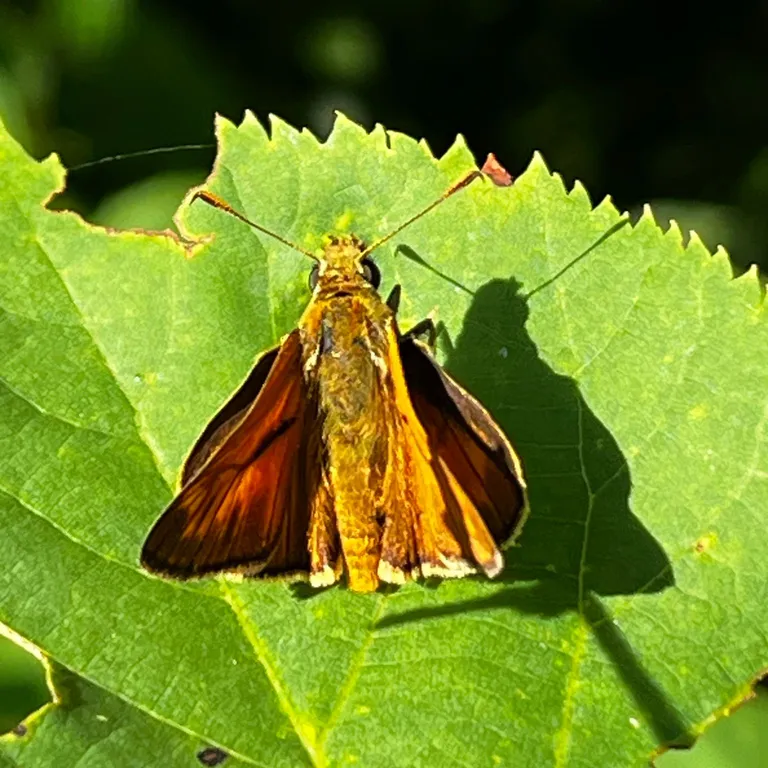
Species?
Ochlodes sylvanus (also Ochlodes venata)
